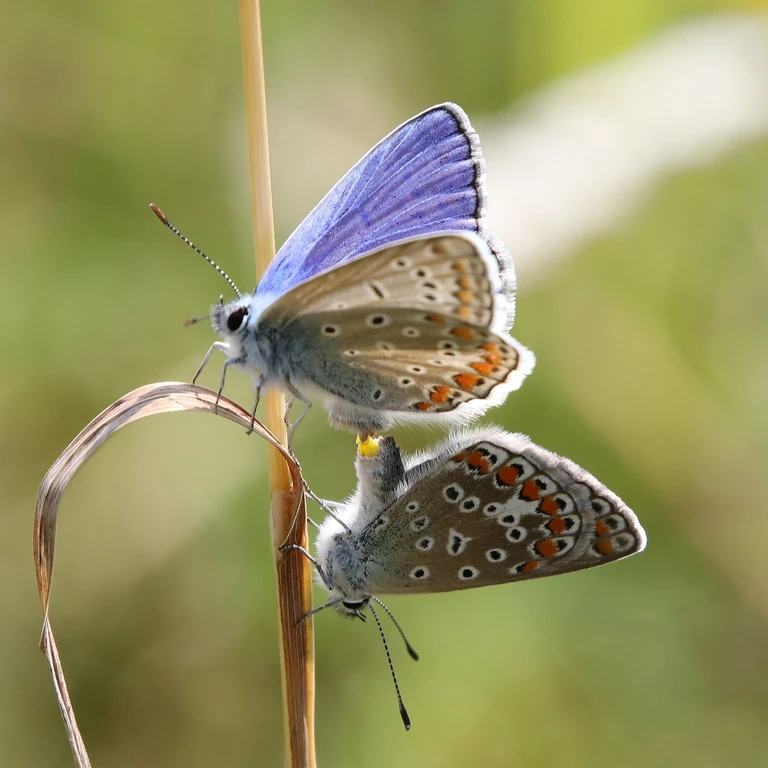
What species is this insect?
Polyommatus icarus
